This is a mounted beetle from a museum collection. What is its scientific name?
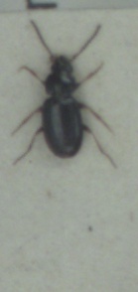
Bembidion obtusum
